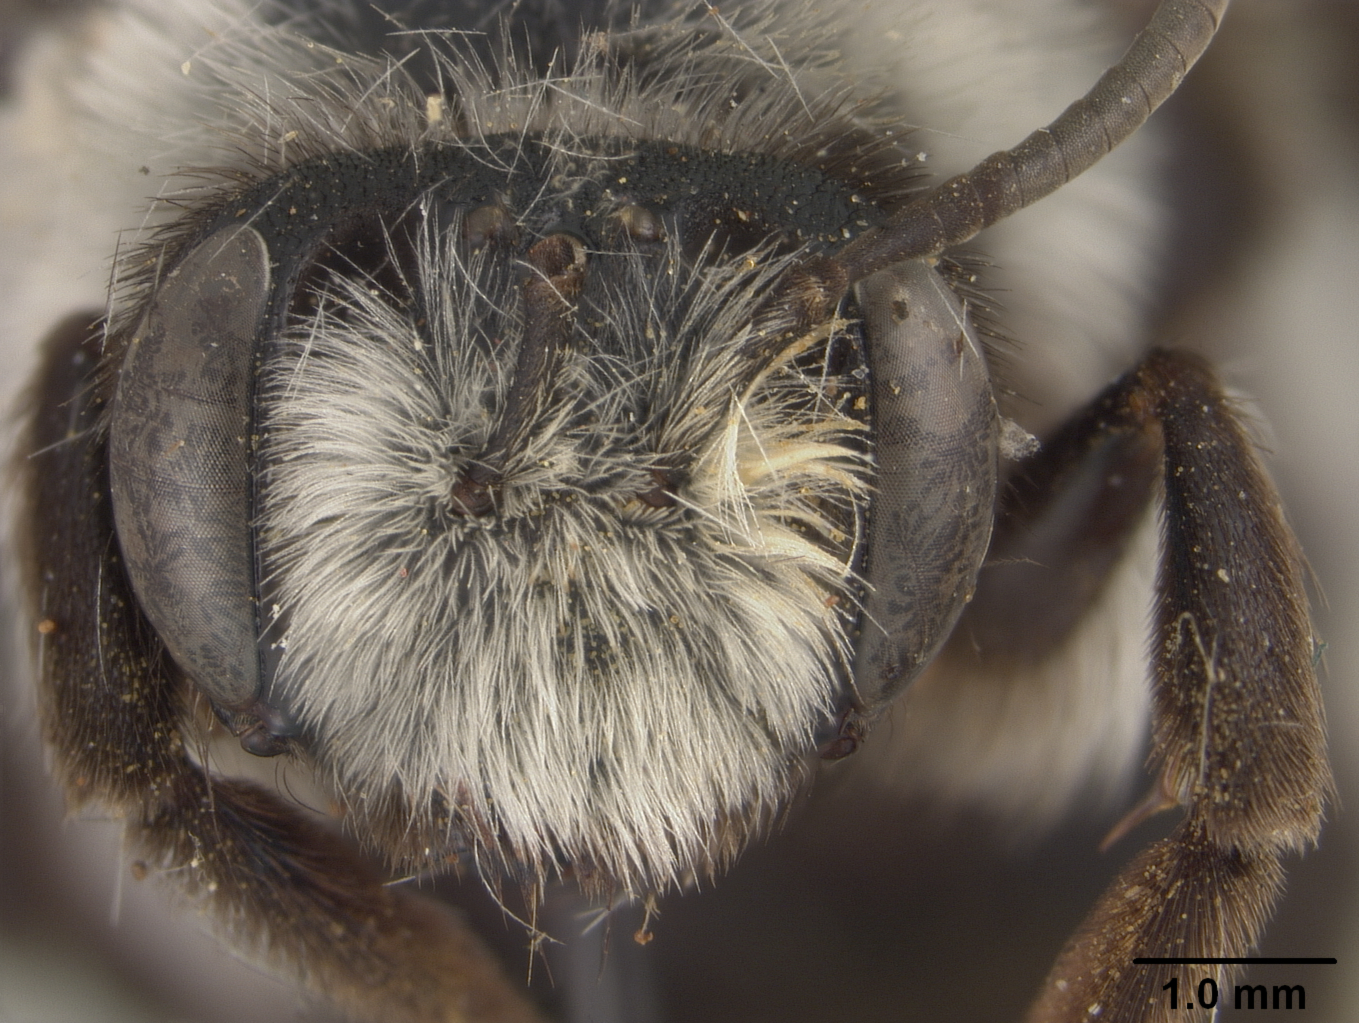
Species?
Andrena chionospila
